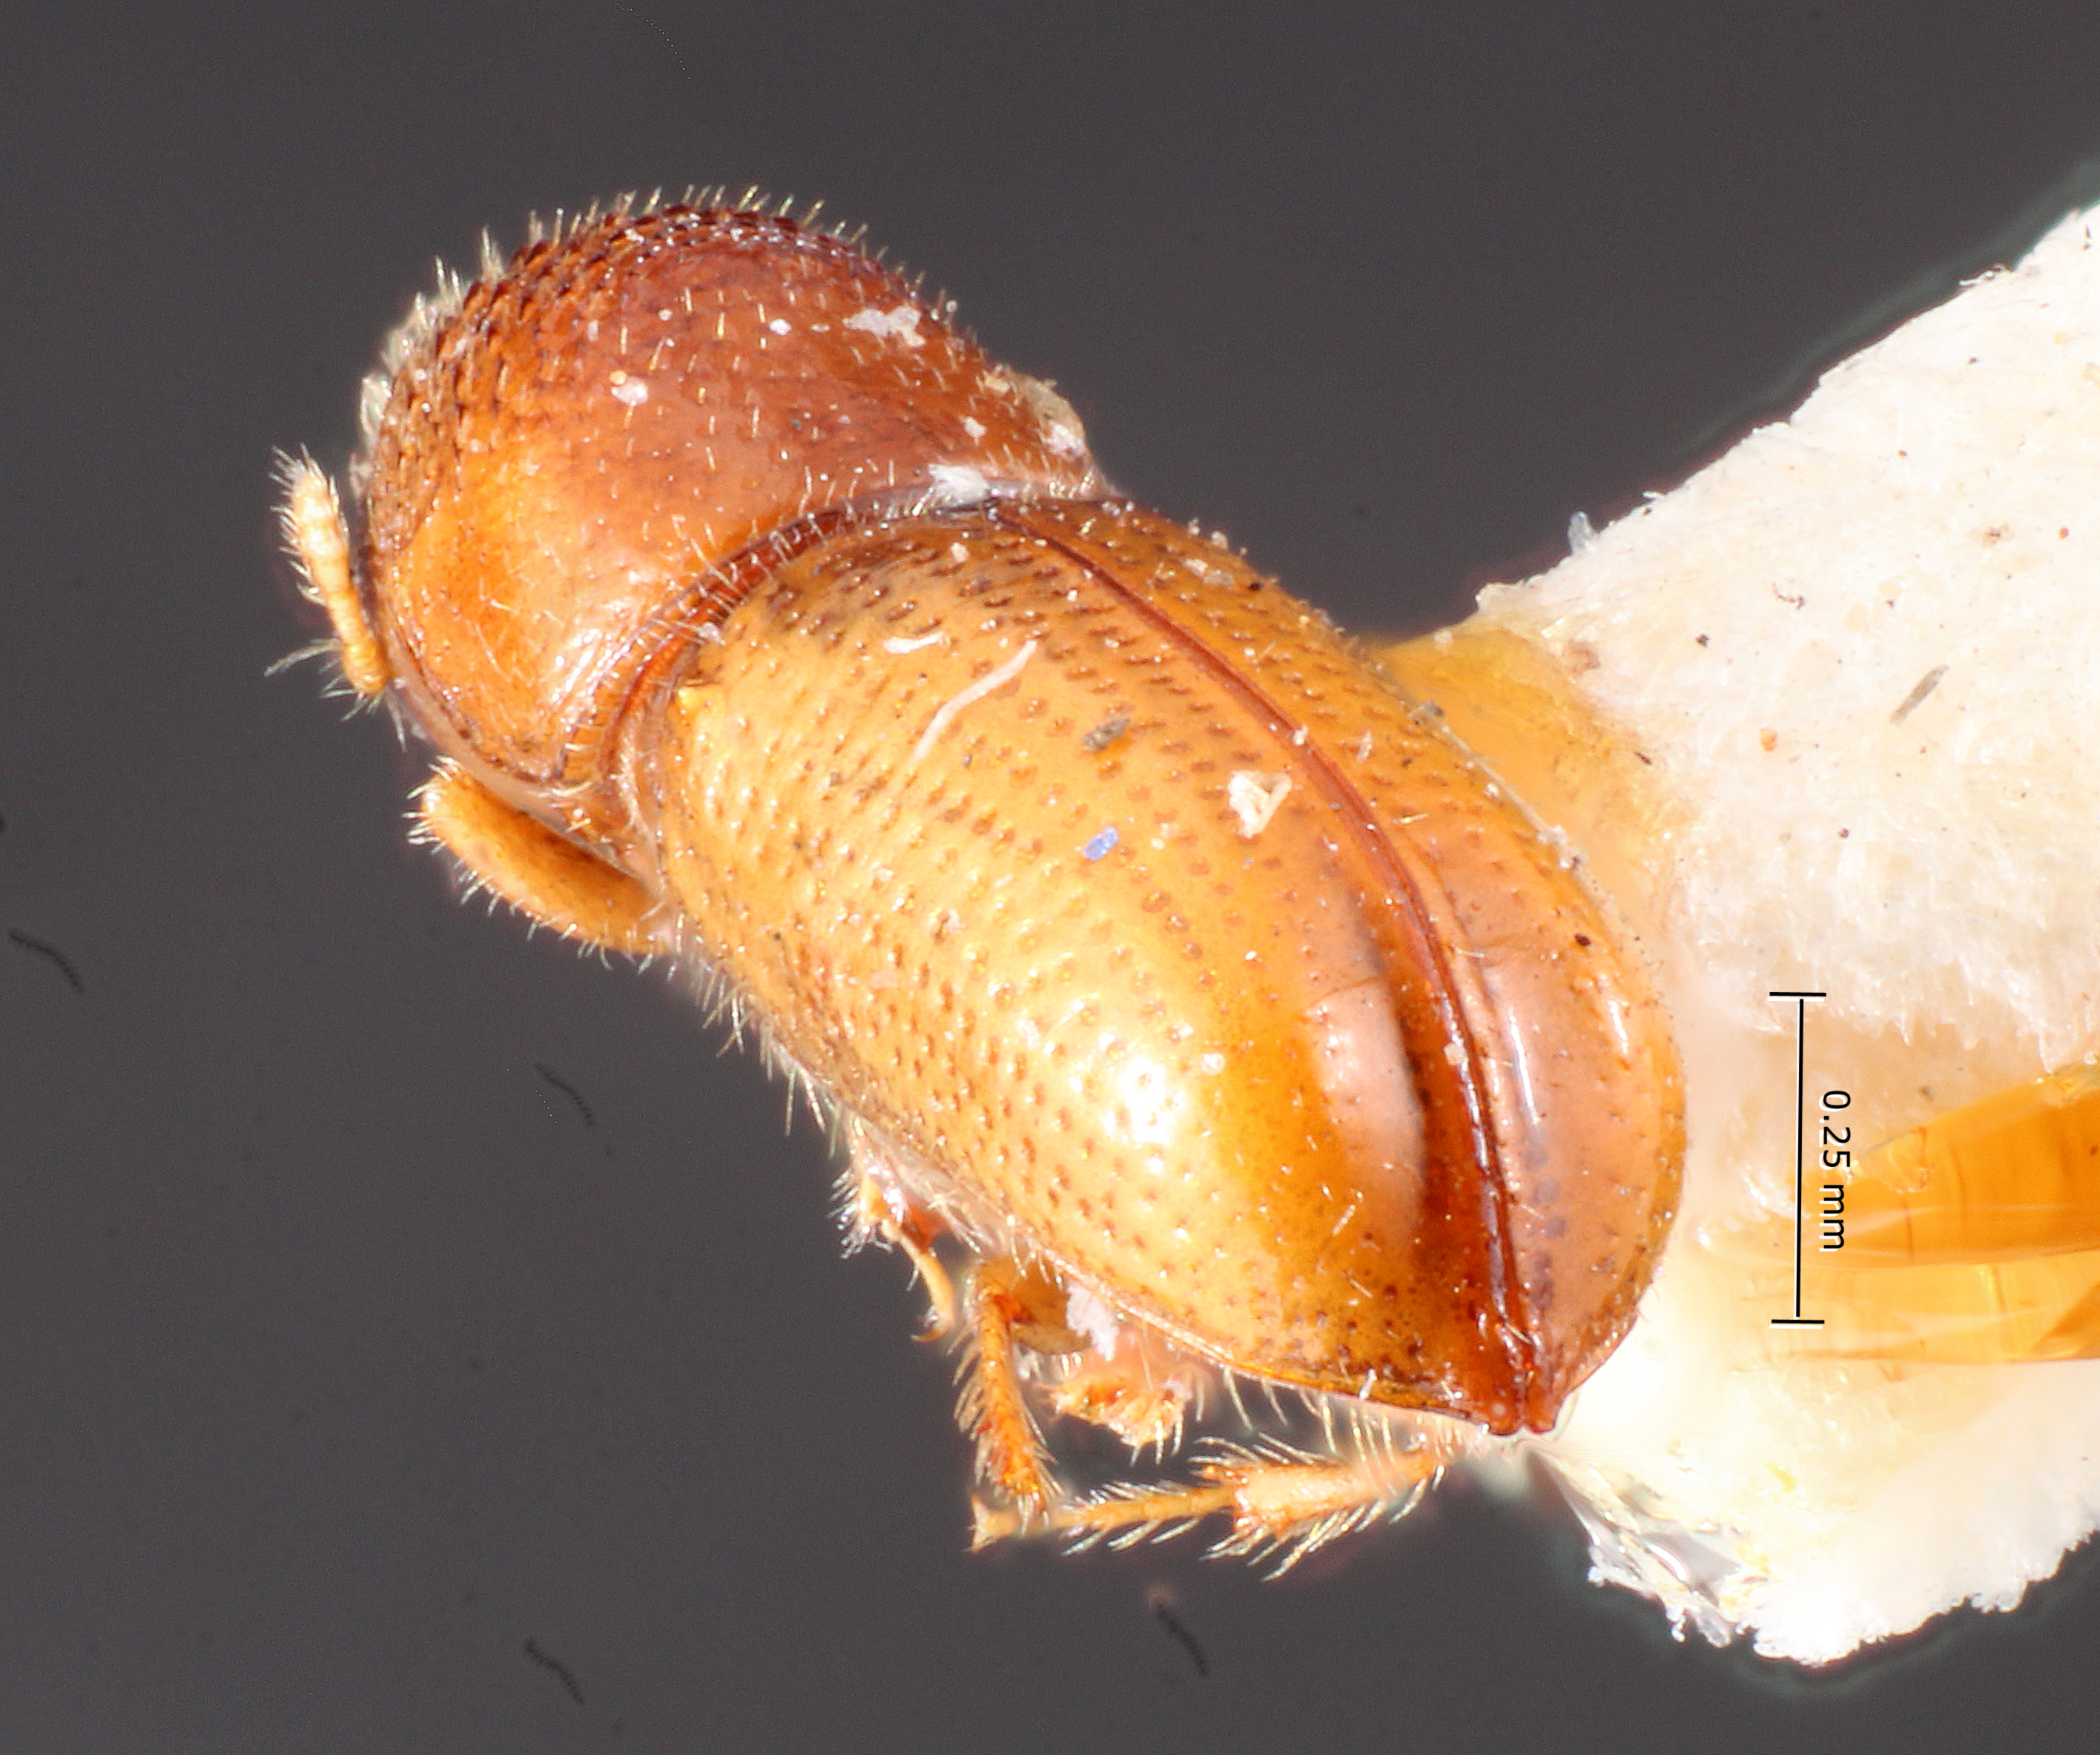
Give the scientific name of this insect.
Pityophthorus citus
